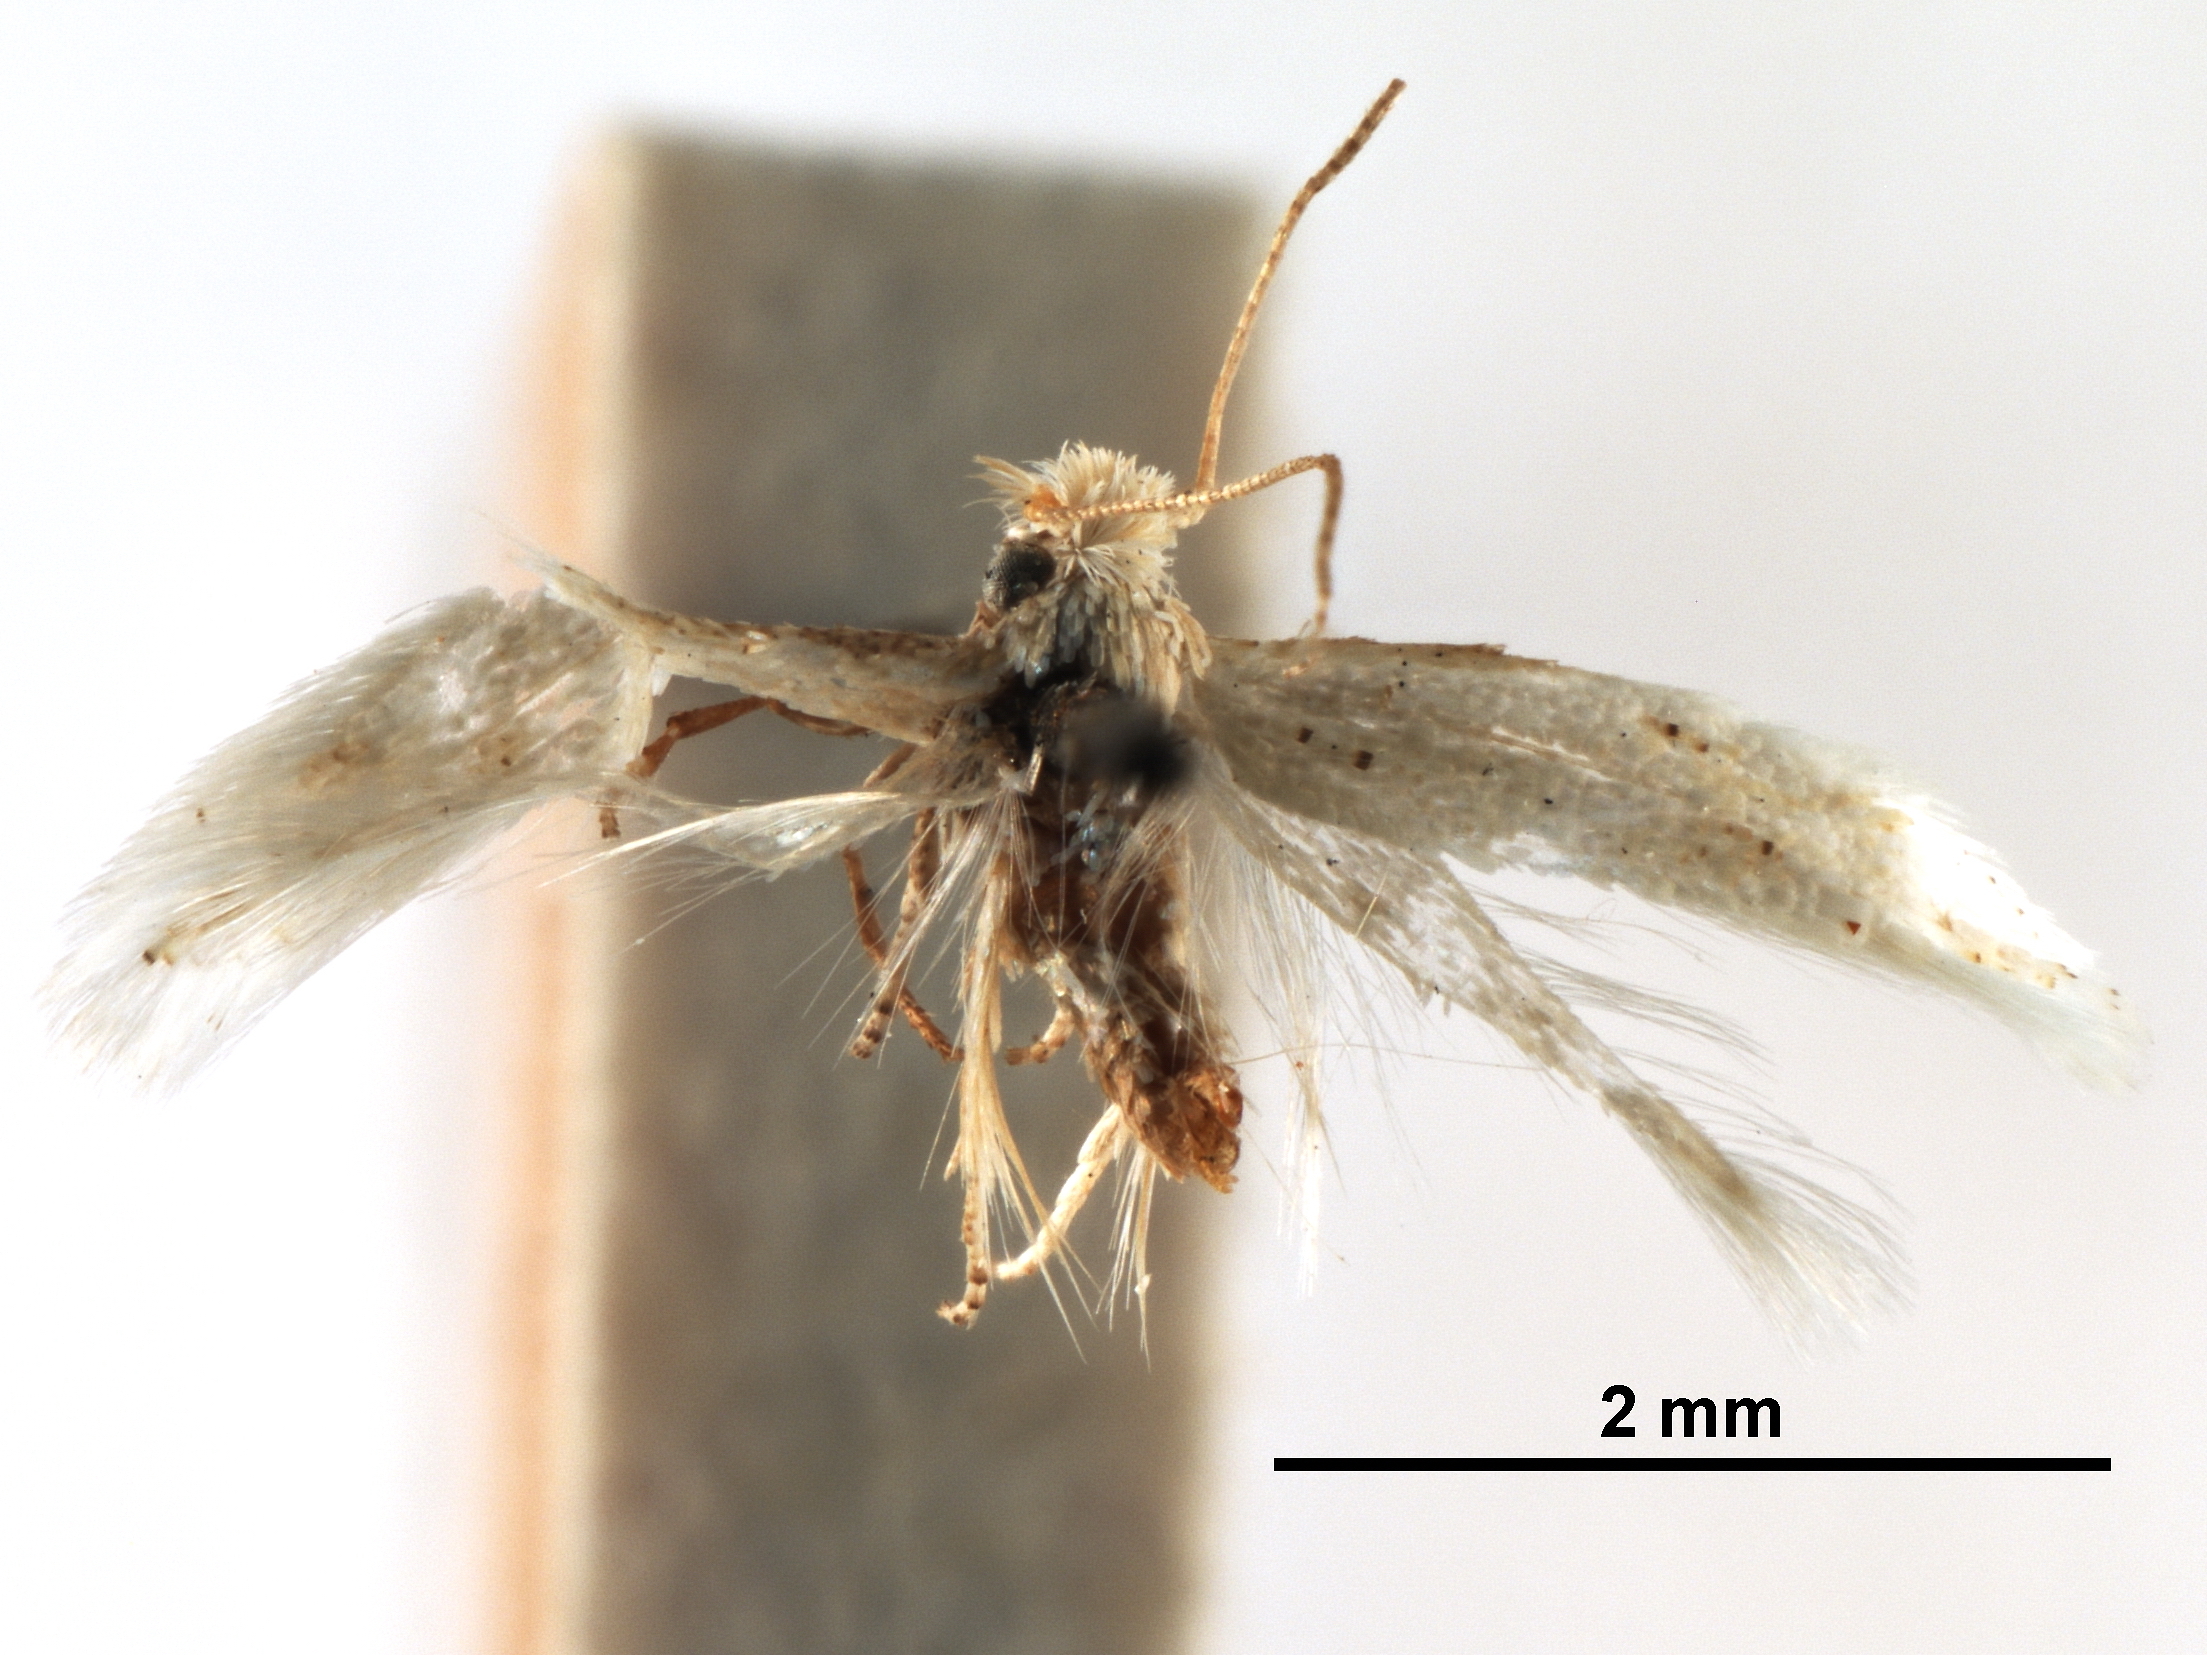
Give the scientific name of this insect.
Bucculatrix evanescens
